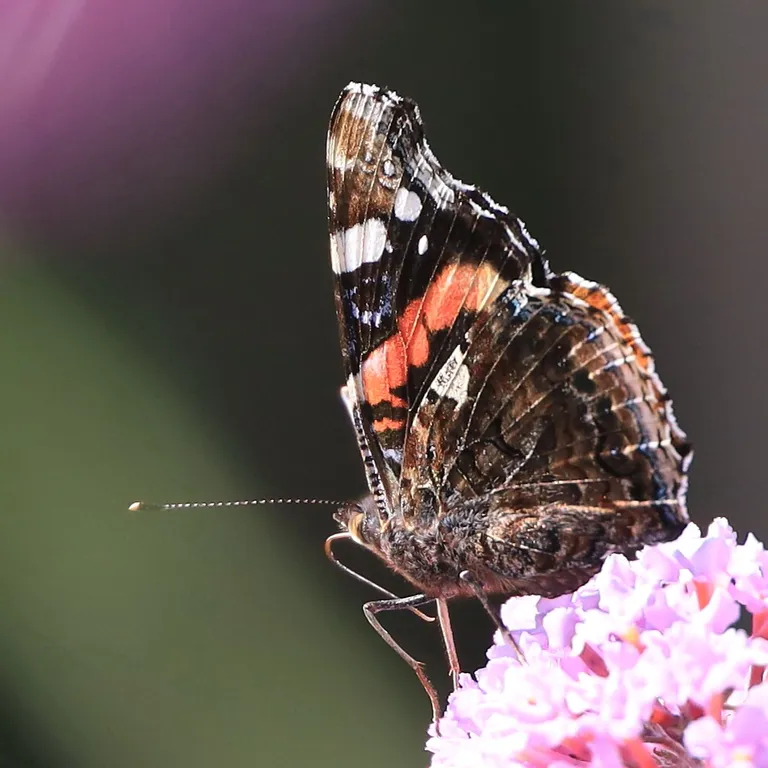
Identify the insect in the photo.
Vanessa atalanta
